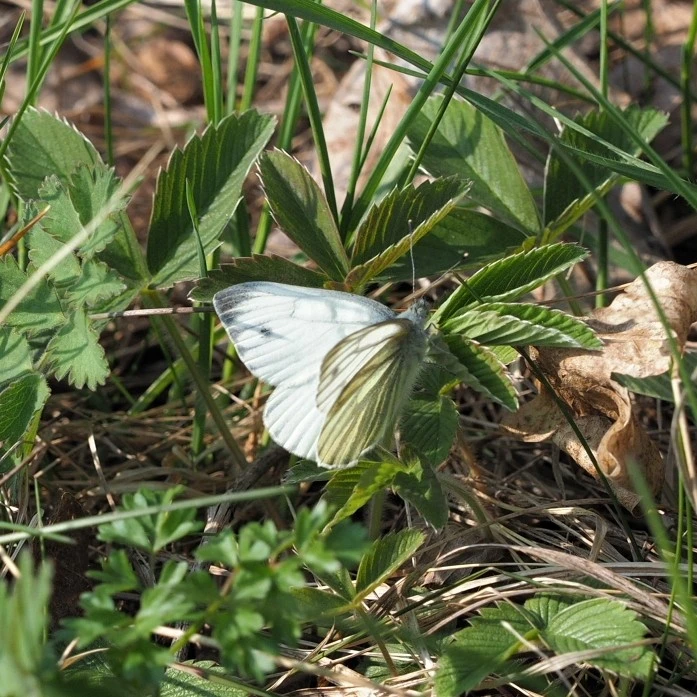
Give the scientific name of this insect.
Pieris napi
